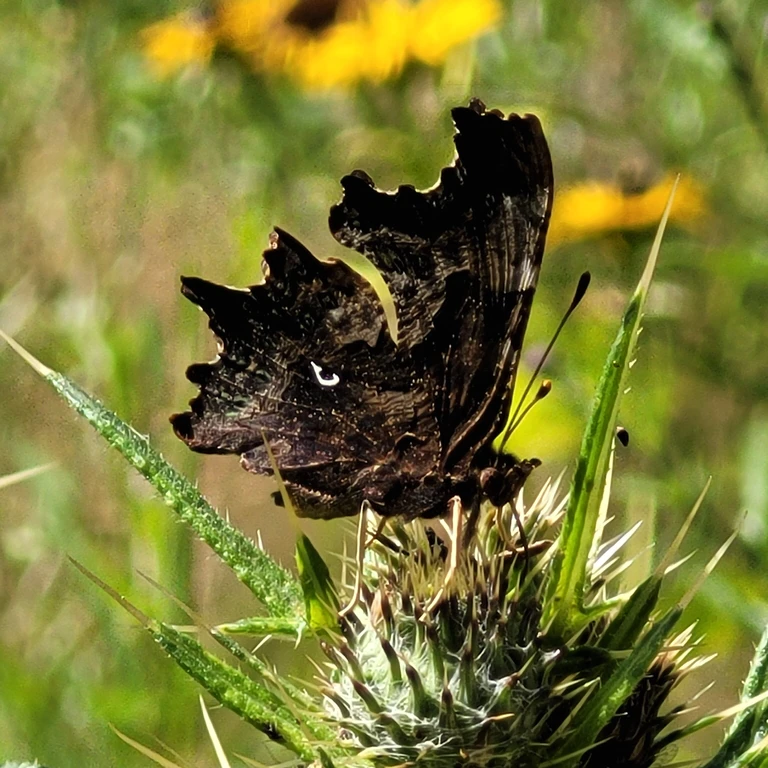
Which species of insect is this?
Polygonia c-album
